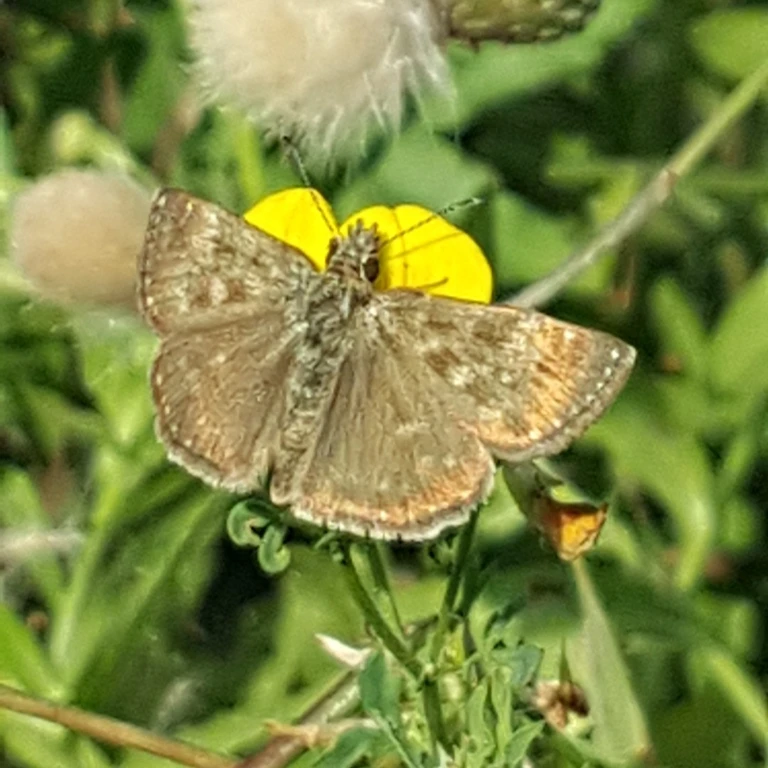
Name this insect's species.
Erynnis tages
